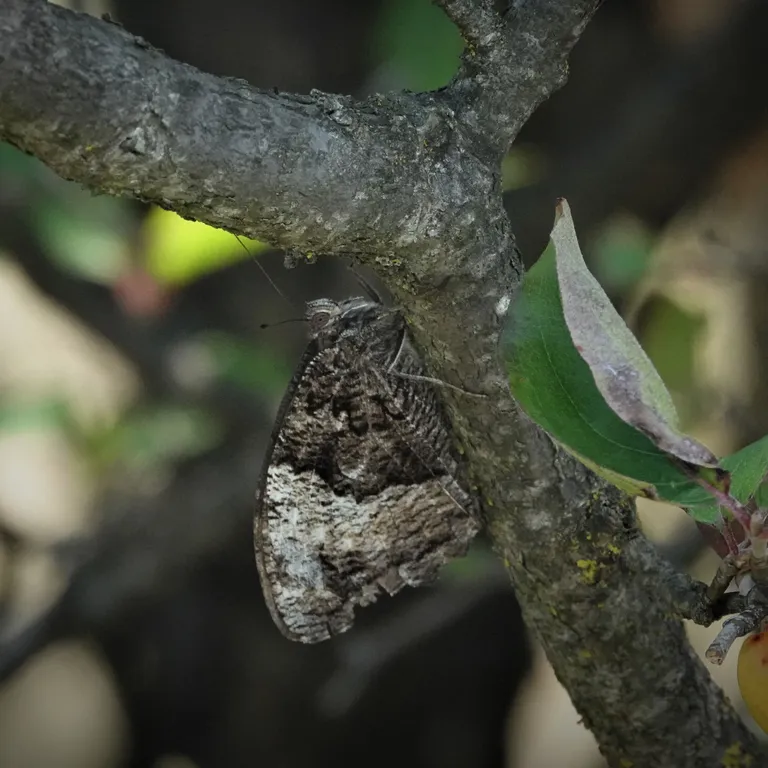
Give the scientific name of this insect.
Hipparchia fagi
